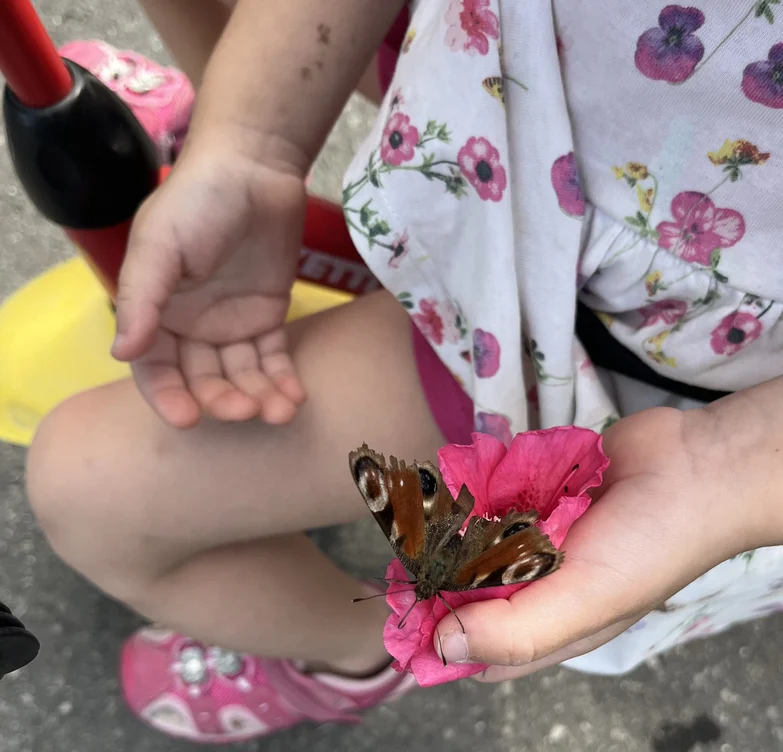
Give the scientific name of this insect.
Aglais io
